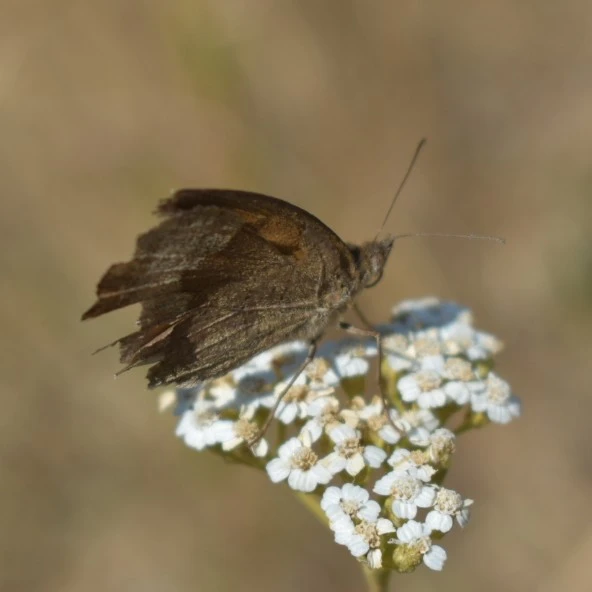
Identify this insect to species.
Maniola jurtina
